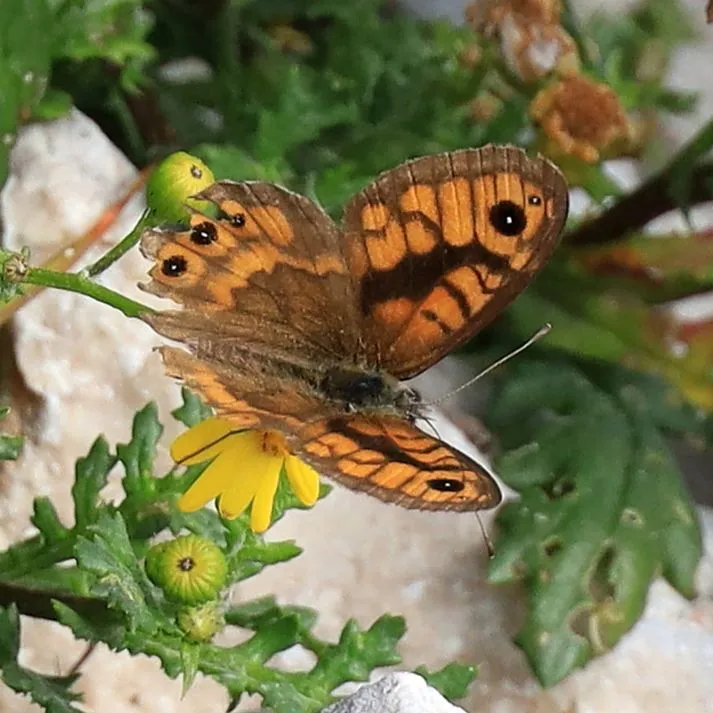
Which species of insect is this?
Lasiommata megera (also Pararge megera)
